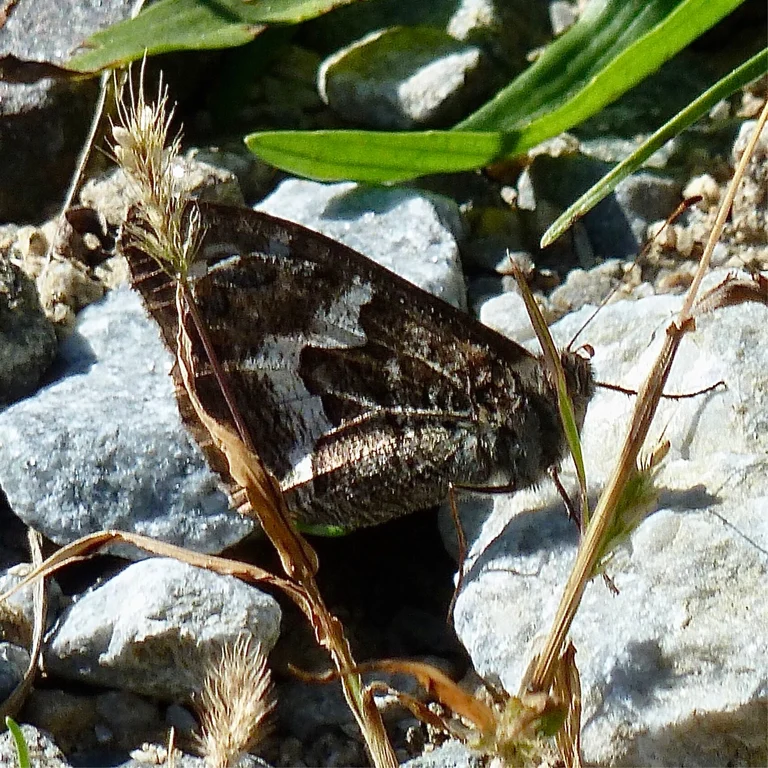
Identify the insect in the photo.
Hipparchia semele
